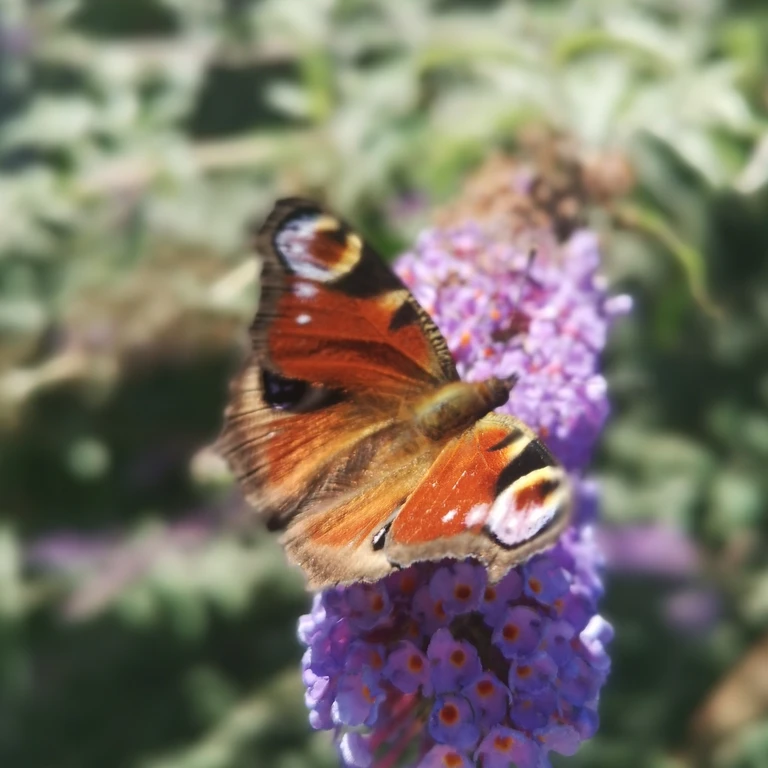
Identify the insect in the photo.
Aglais io
